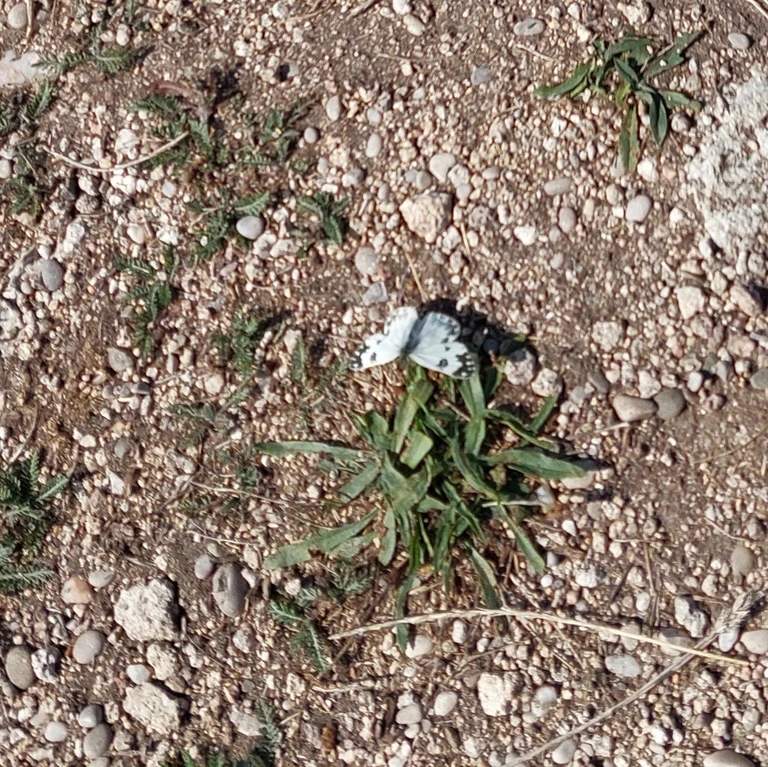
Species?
Pontia edusa
